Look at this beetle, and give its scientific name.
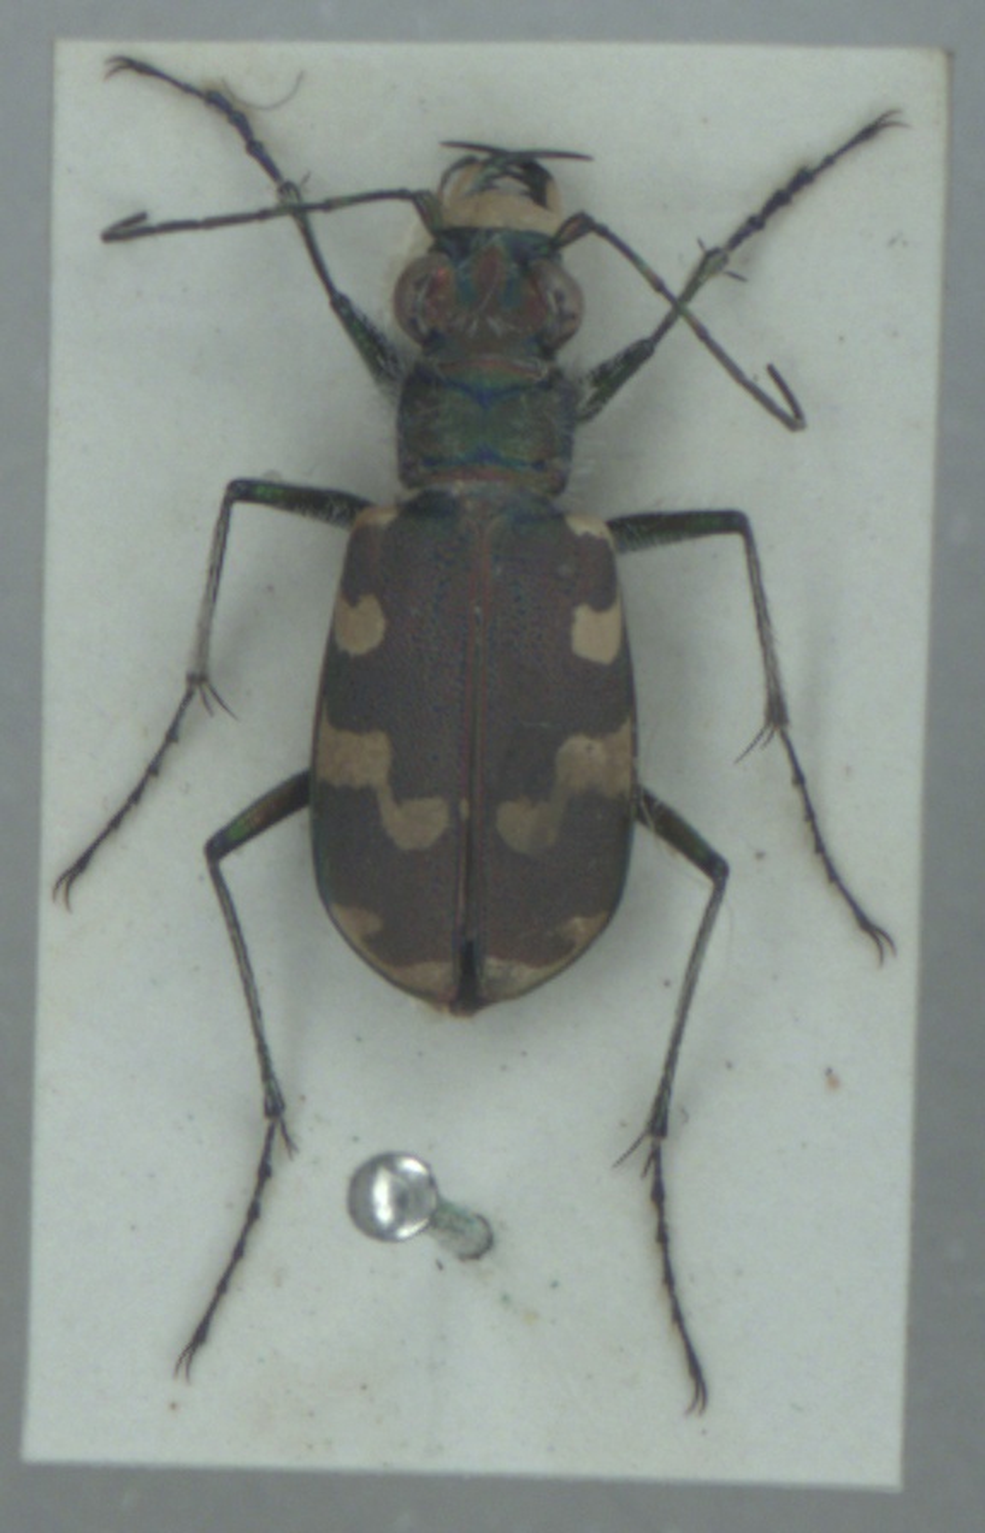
Cicindela maritima
